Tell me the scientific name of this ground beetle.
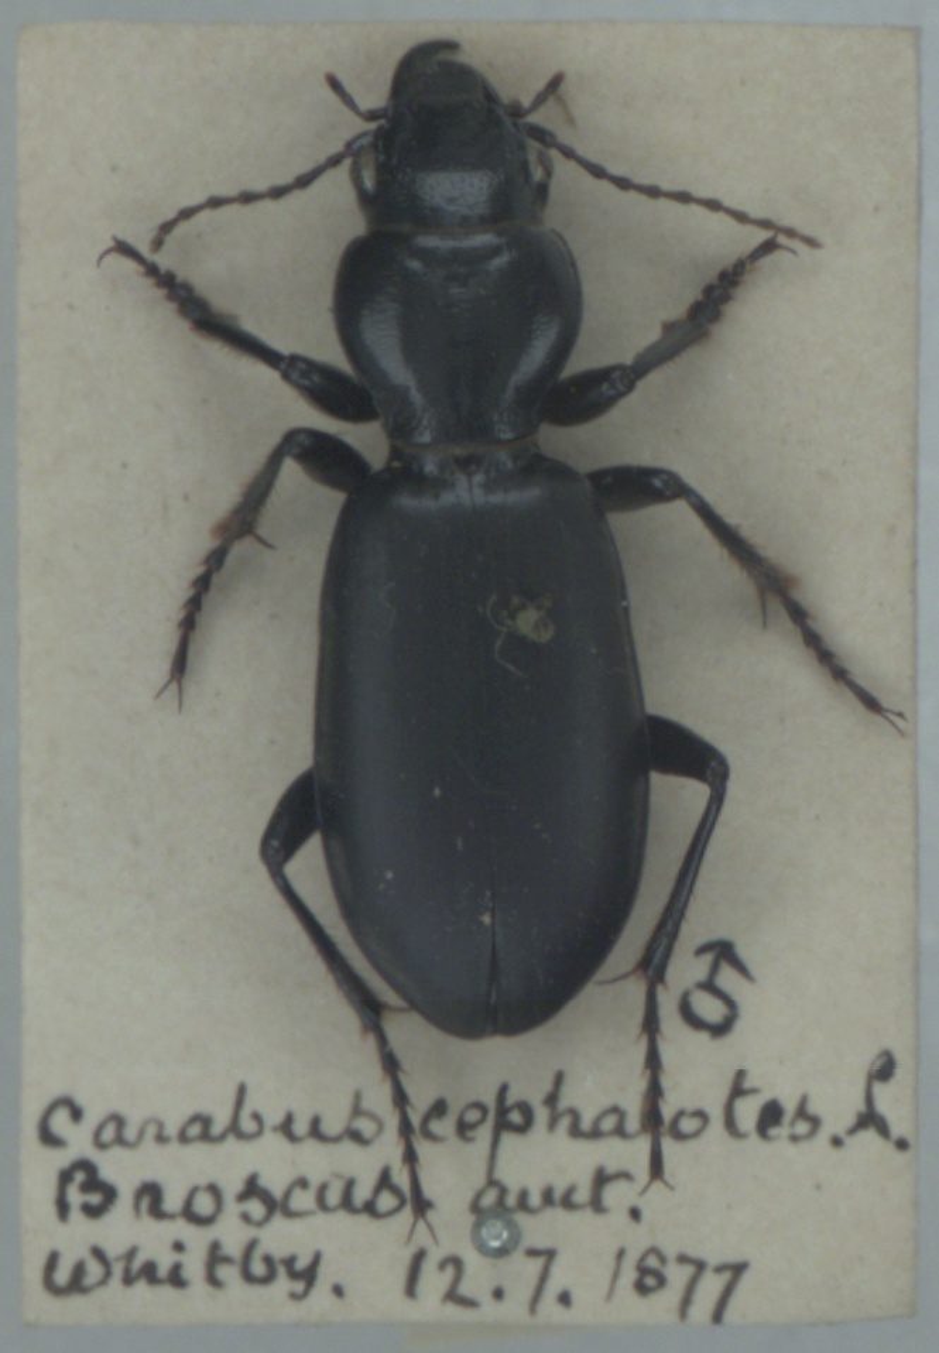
Broscus cephalotes
